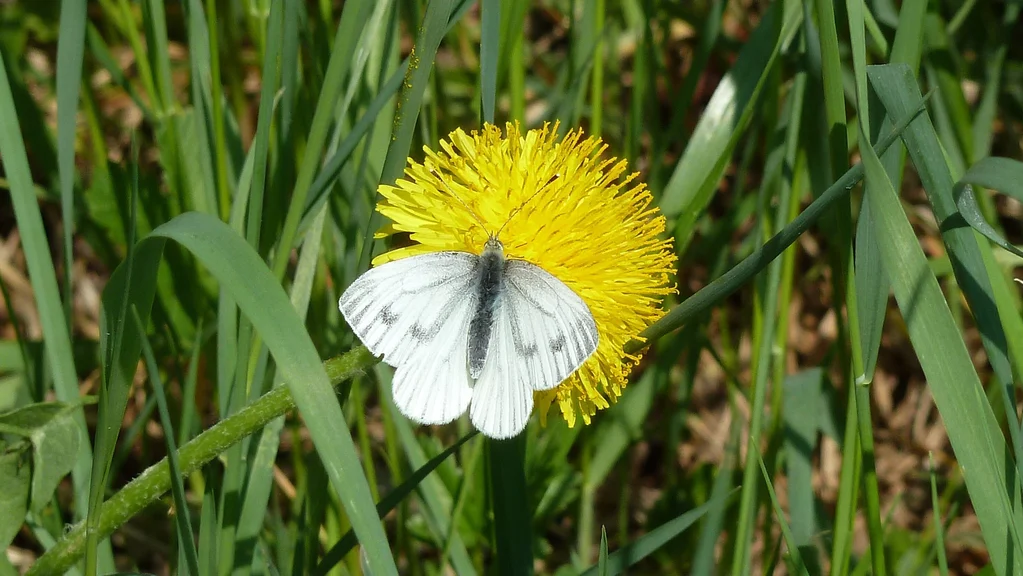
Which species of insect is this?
Pieris napi
